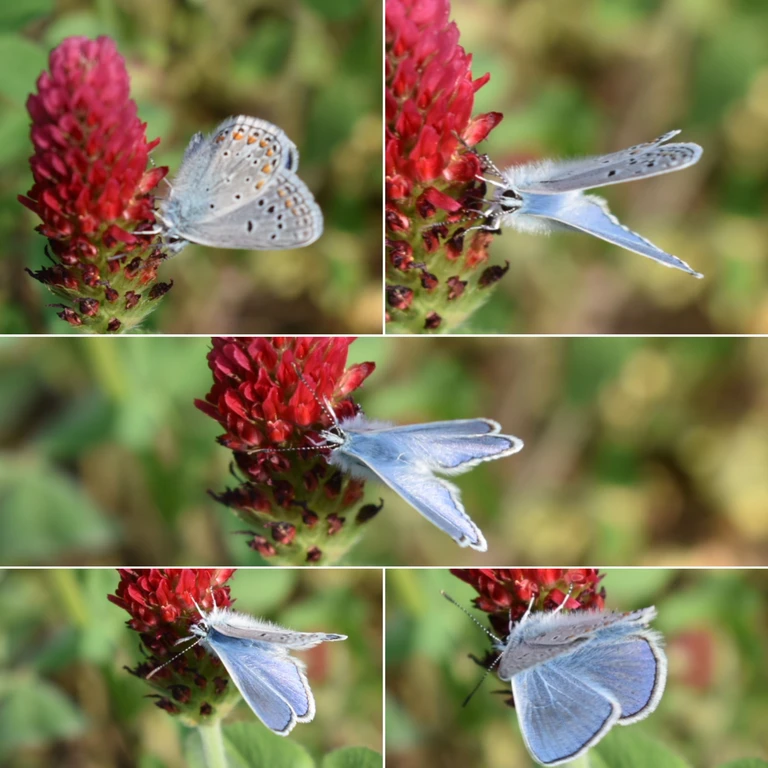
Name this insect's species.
Polyommatus thersites
